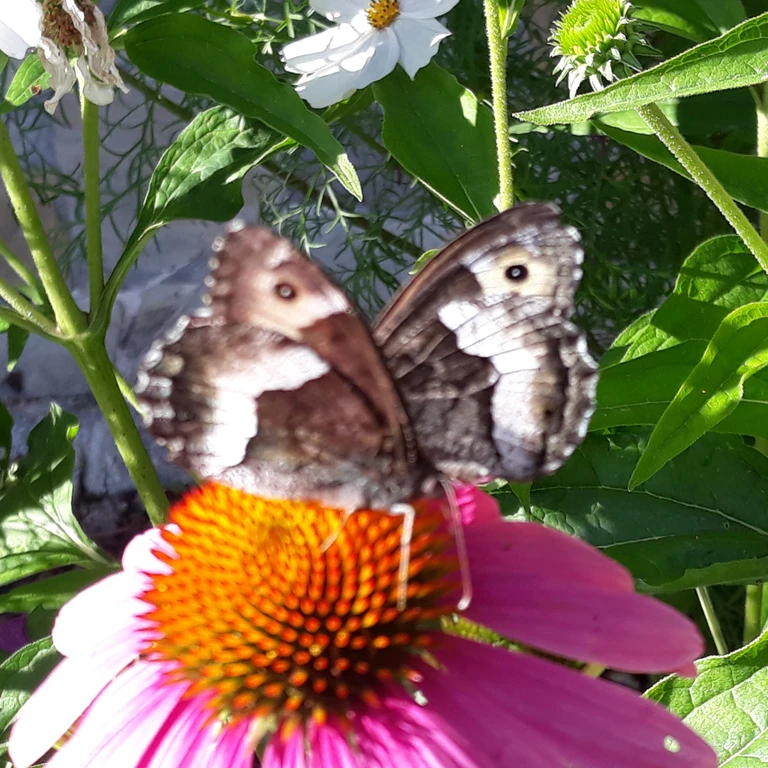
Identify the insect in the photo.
Hipparchia alcyone
